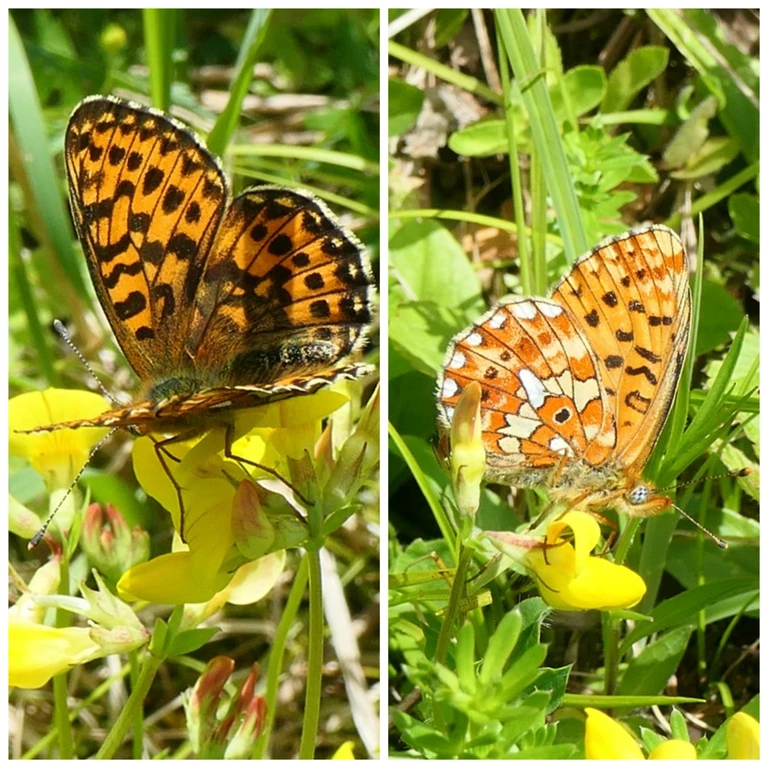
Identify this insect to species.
Boloria euphrosyne (also Clossiana euphrosyne)
